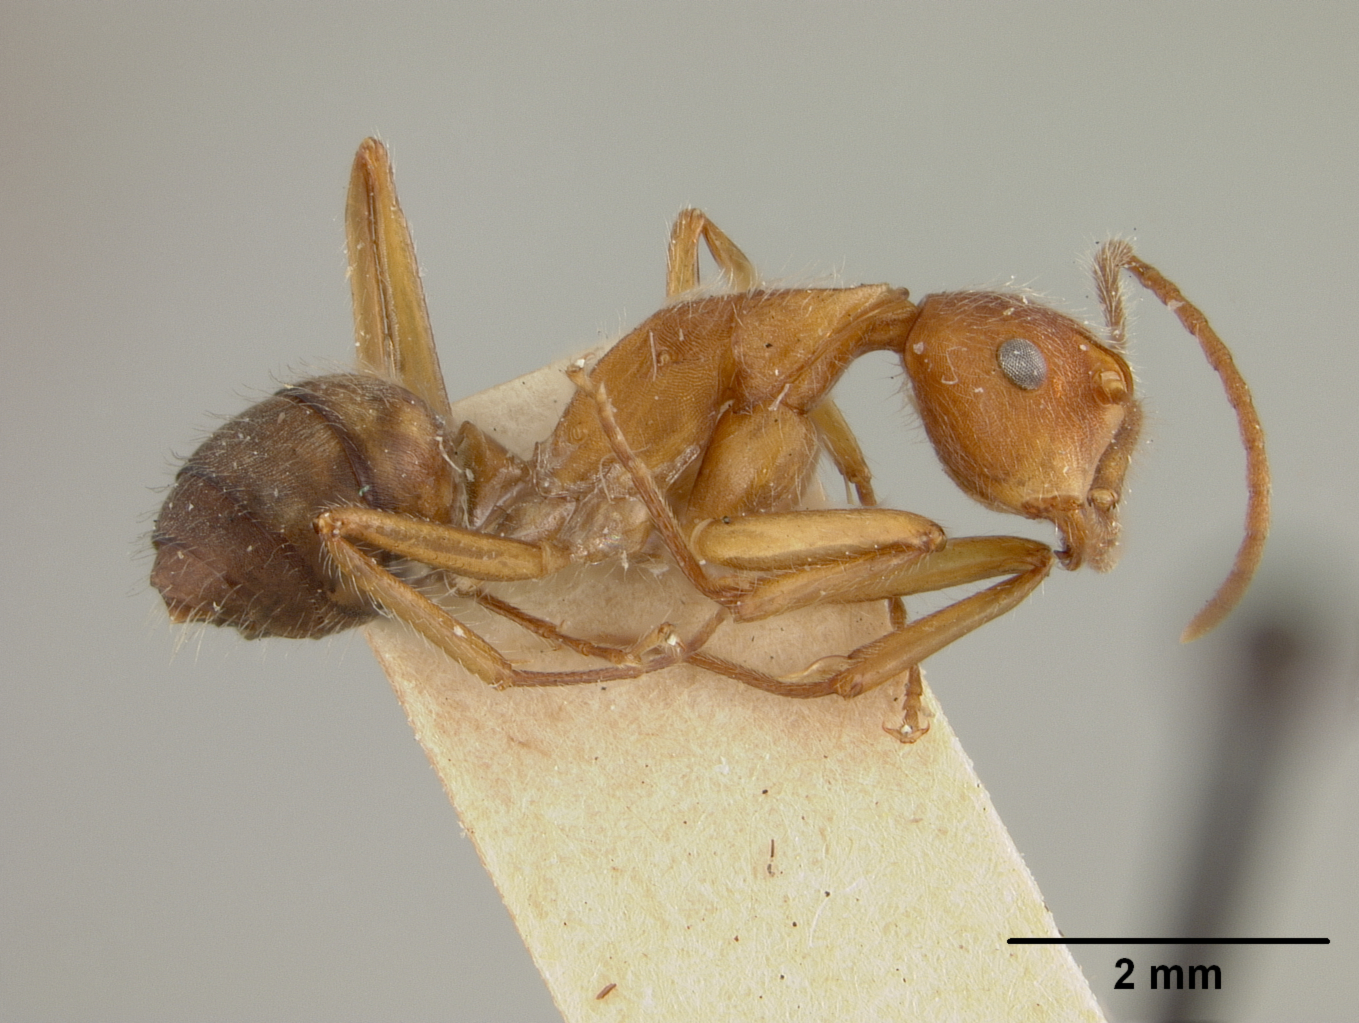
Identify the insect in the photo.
Dendromyrmex fabricii
